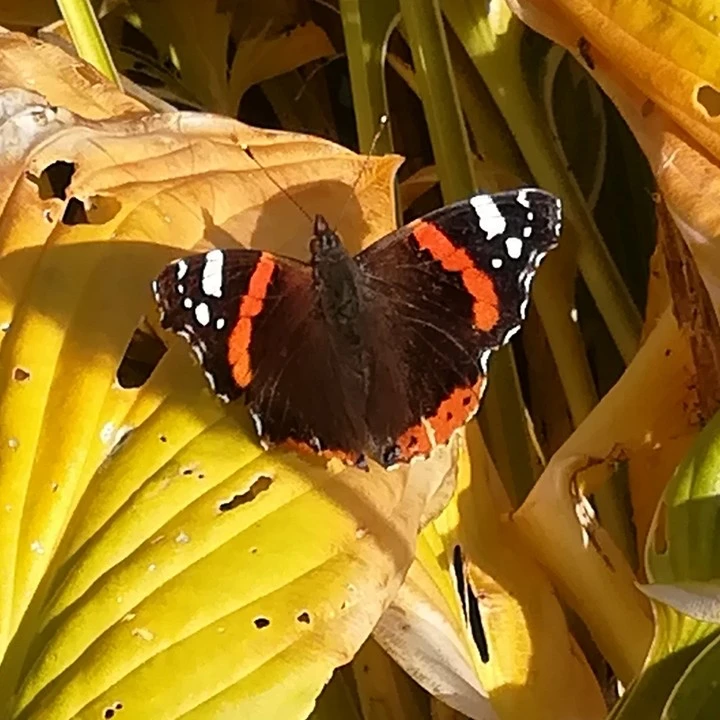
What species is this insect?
Vanessa atalanta
